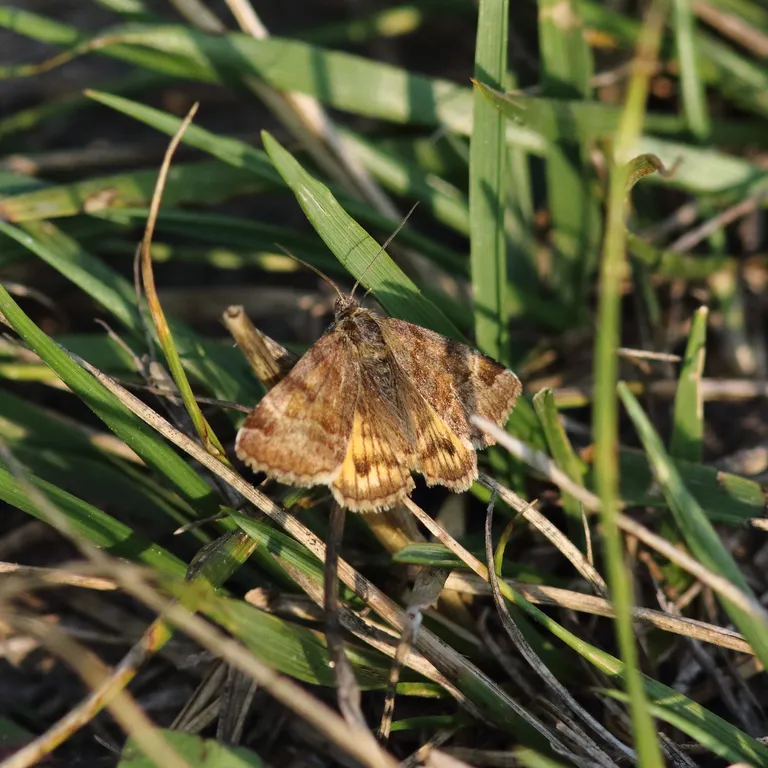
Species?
Euclidia glyphica
